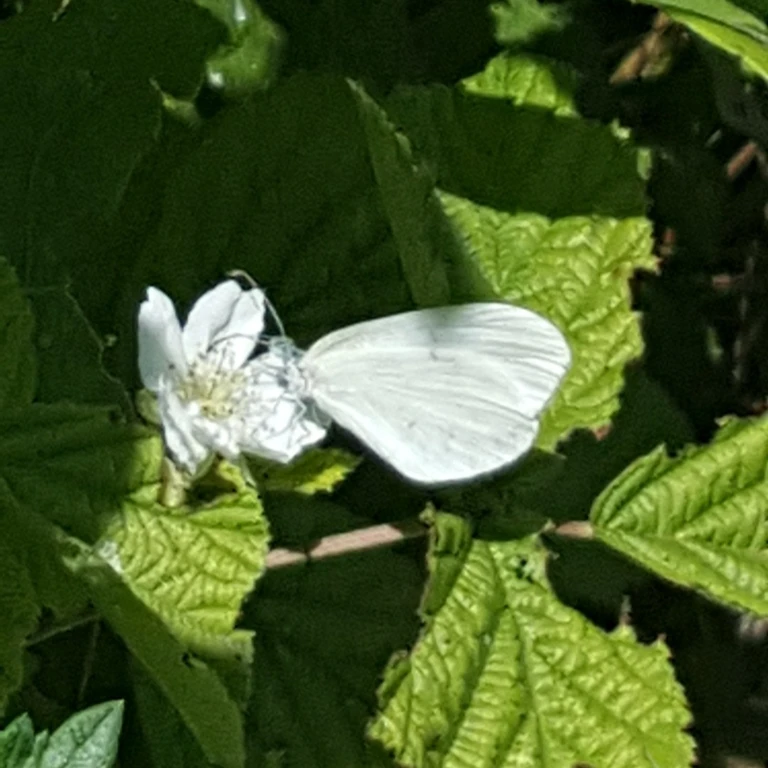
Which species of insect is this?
Leptidea sinapis/juvernica
